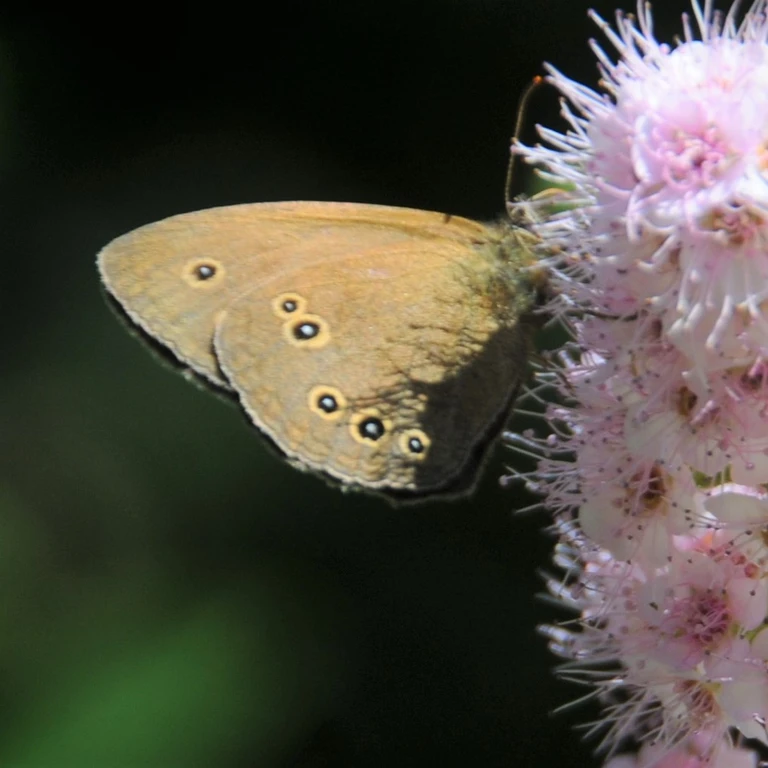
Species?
Aphantopus hyperantus
